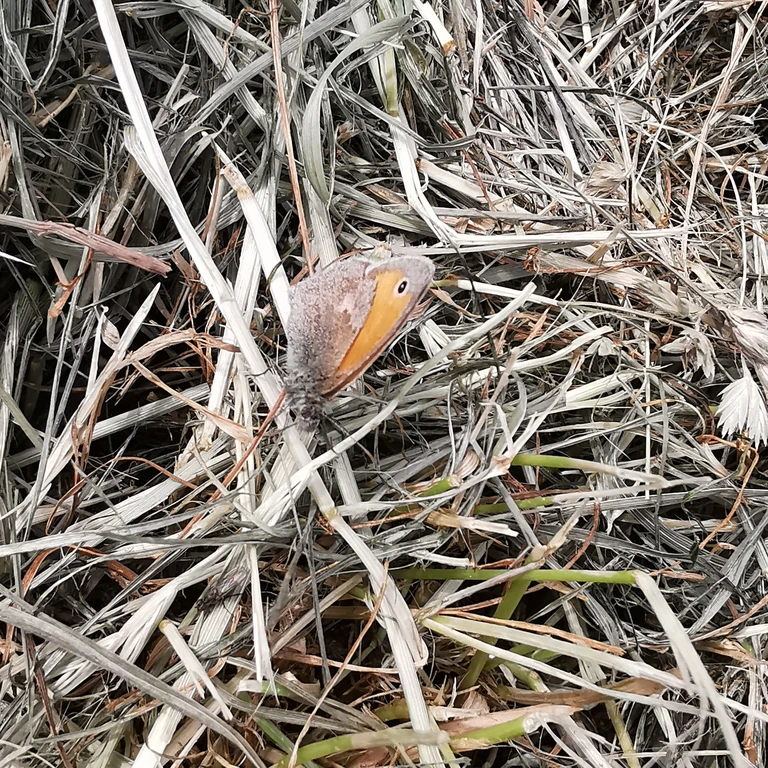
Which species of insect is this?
Coenonympha pamphilus
